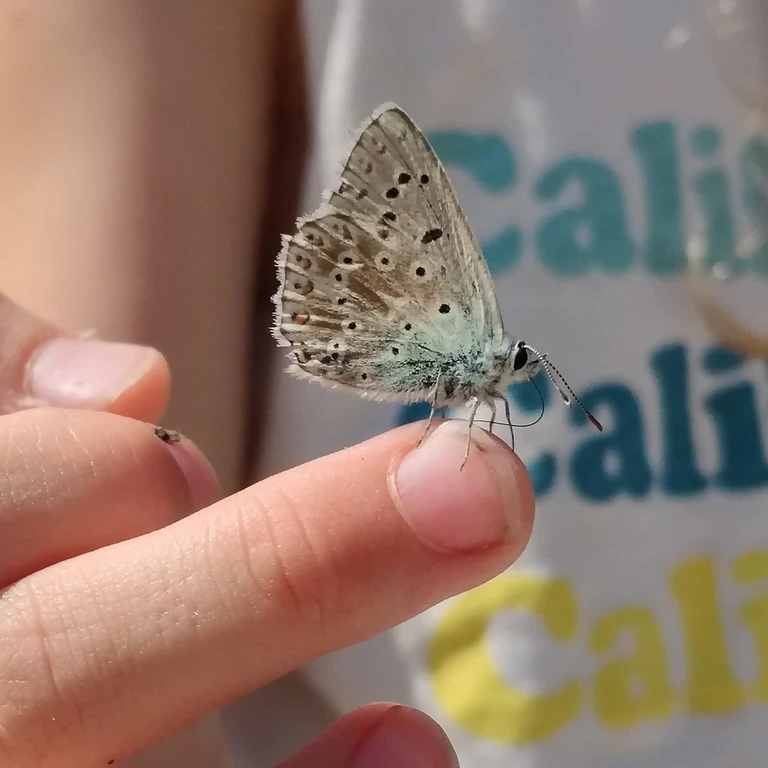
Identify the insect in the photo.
Lysandra coridon
